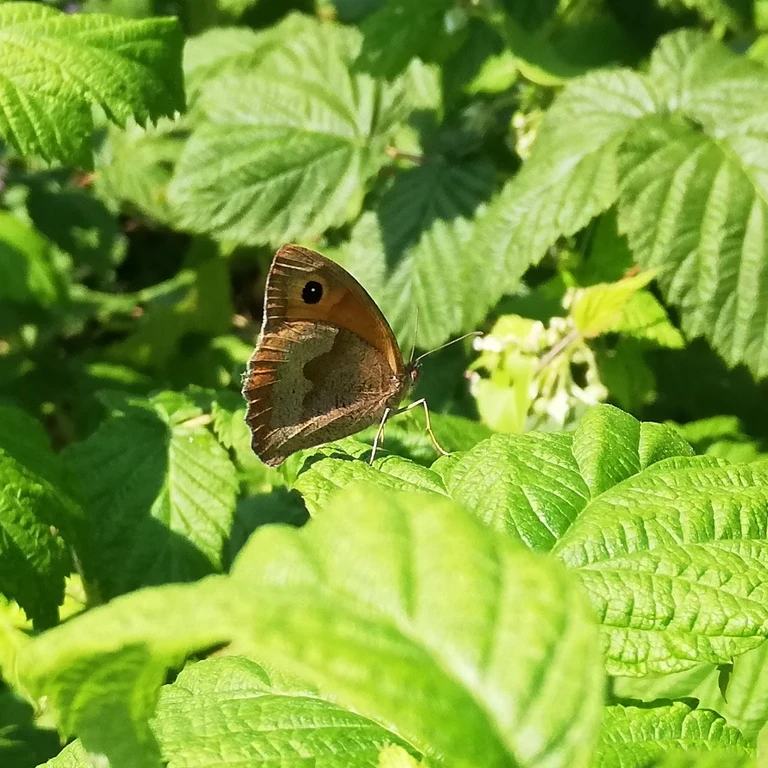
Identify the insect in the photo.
Maniola jurtina
